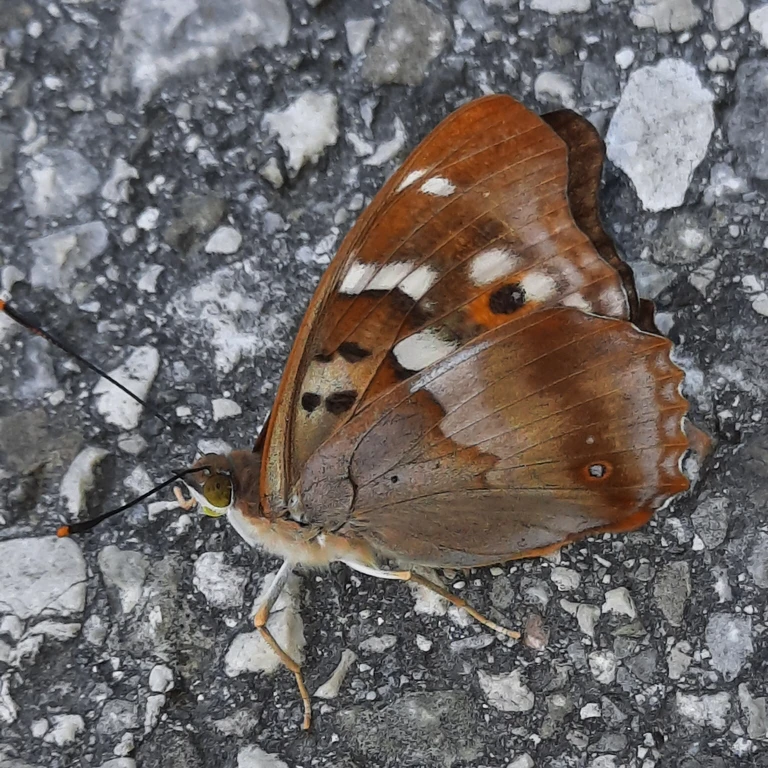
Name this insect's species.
Apatura ilia
